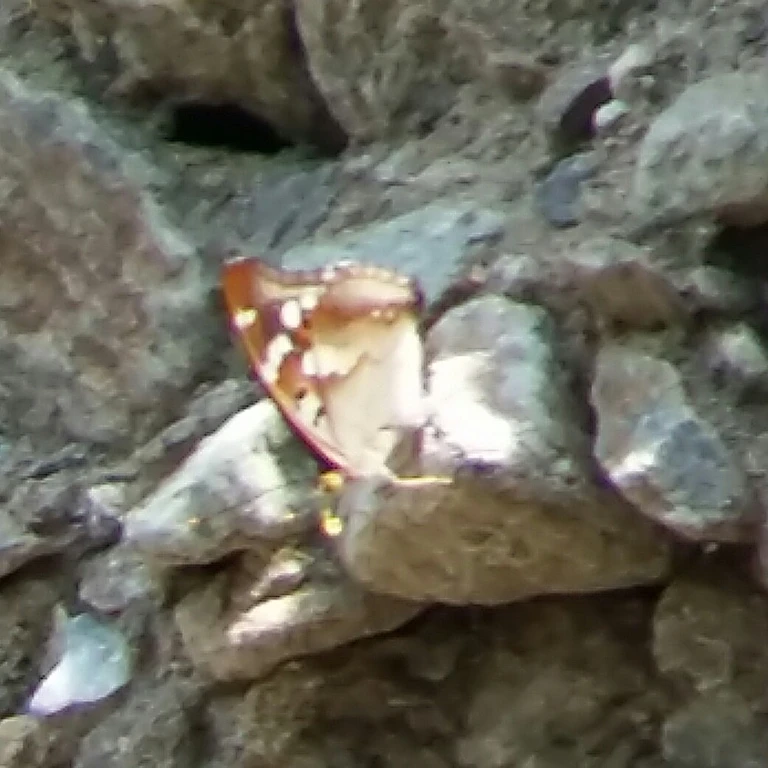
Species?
Apatura ilia
